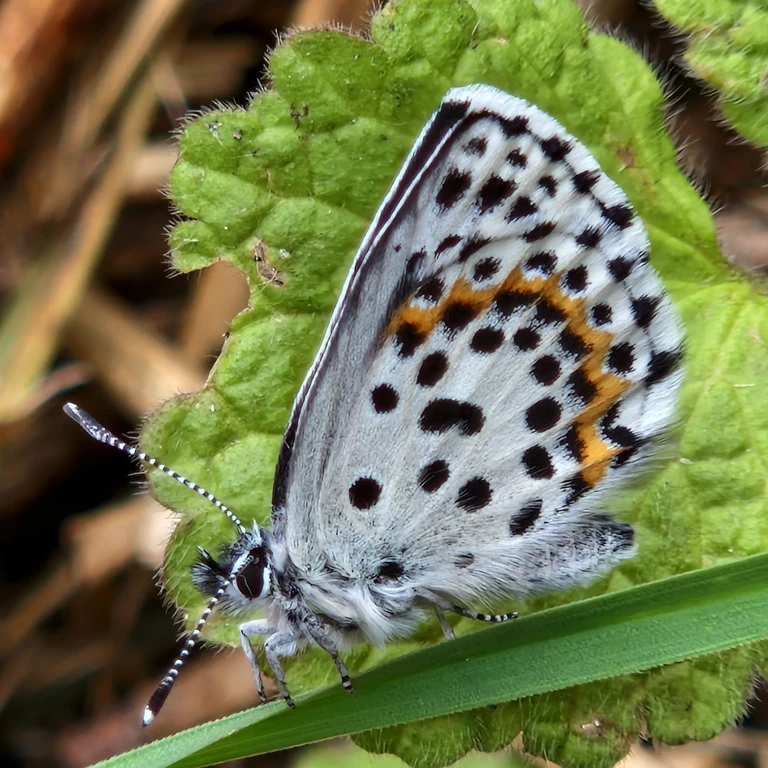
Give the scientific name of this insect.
Scolitantides orion
